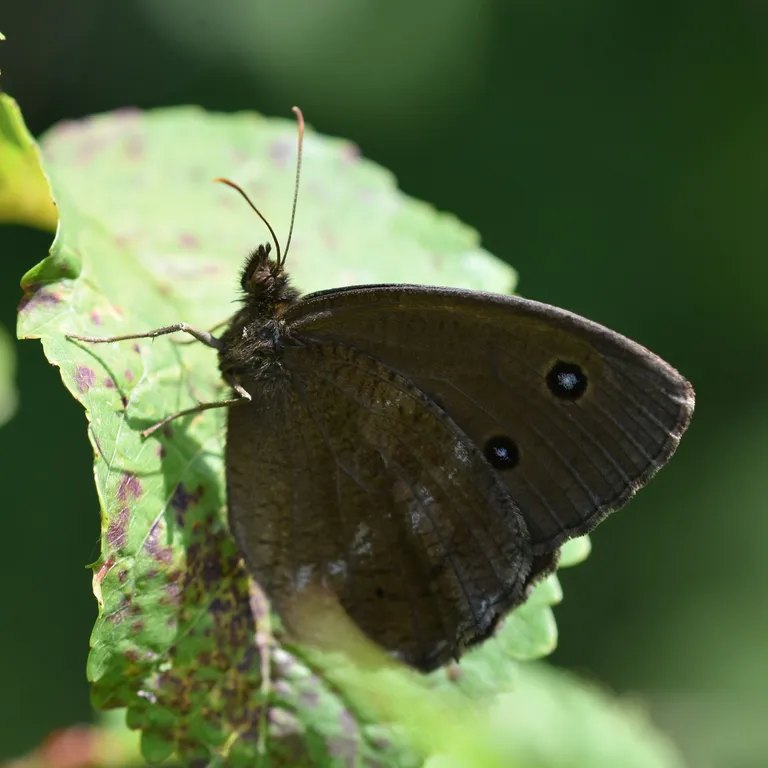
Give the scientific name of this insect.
Minois dryas
